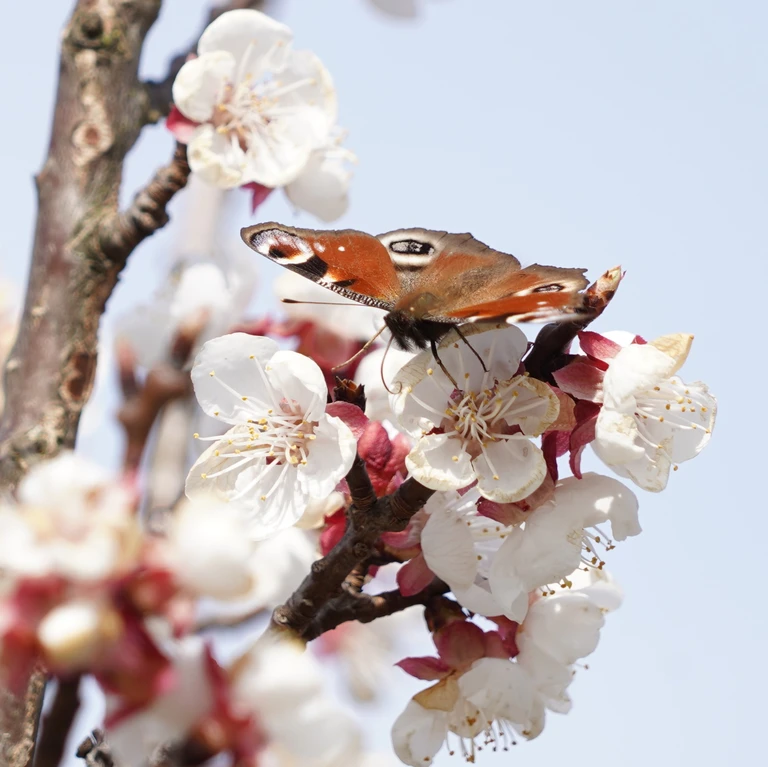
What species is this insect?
Aglais io
